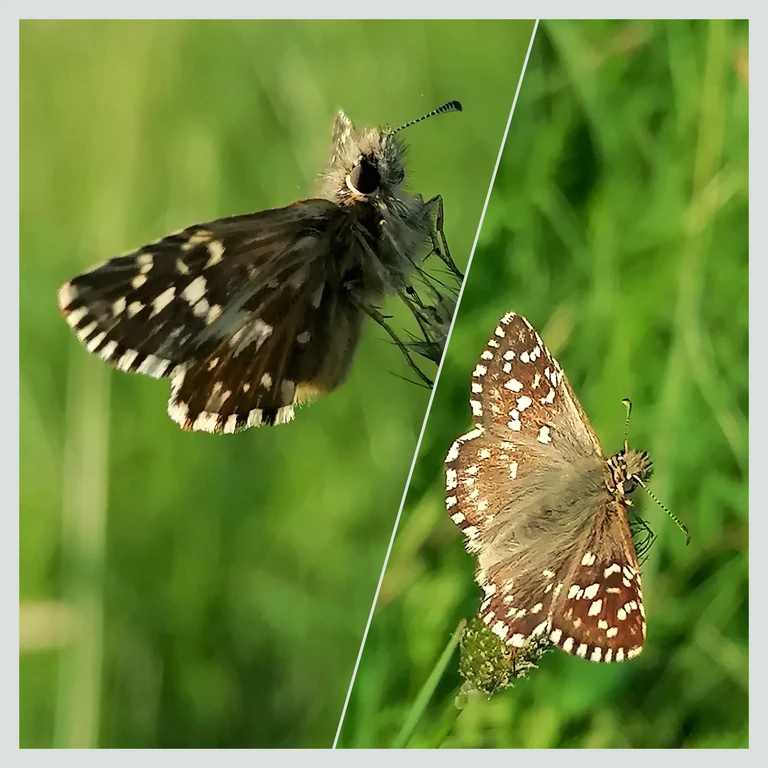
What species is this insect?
Pyrgus malvae
